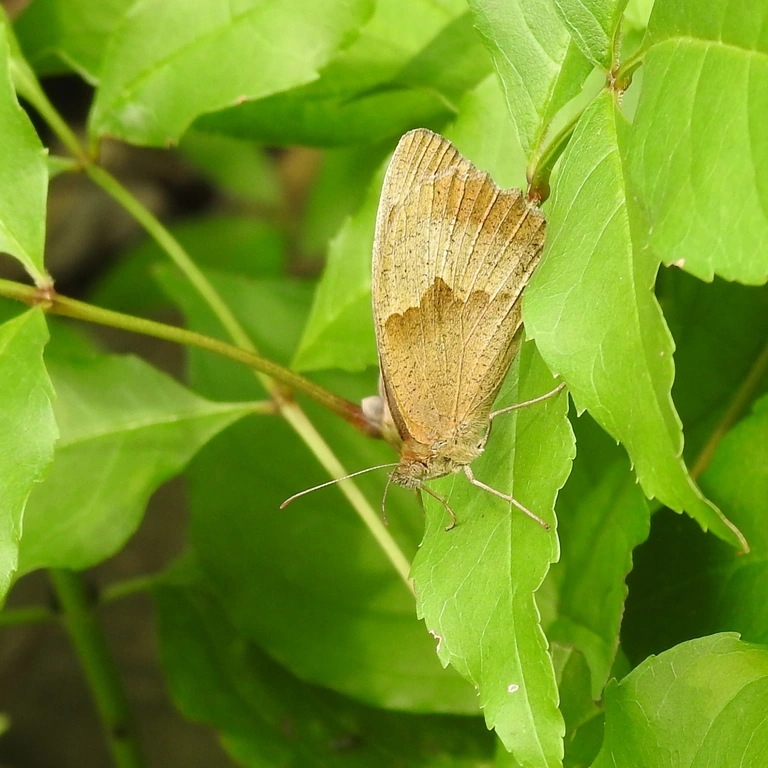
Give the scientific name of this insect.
Maniola jurtina
